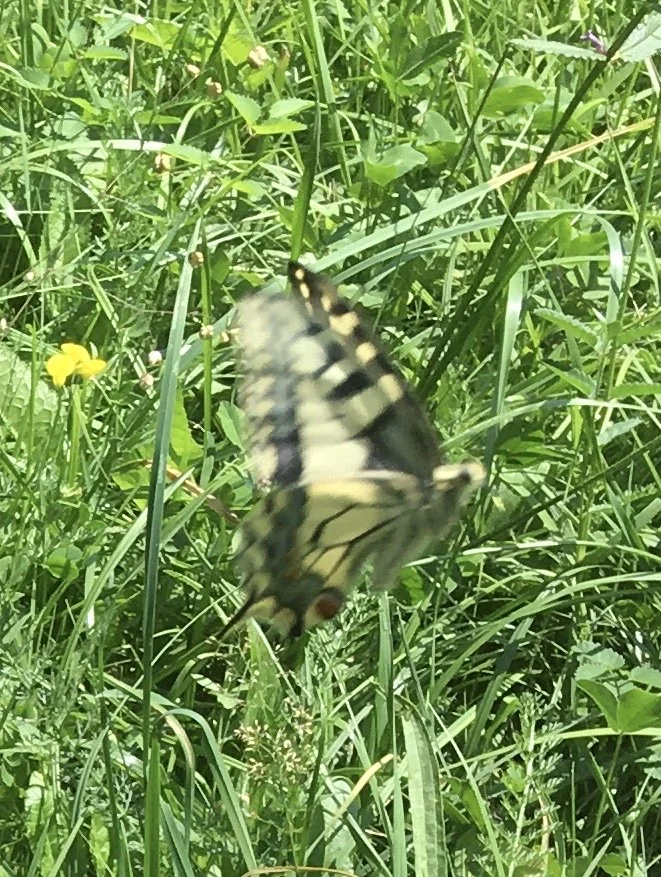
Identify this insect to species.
Papilio machaon
